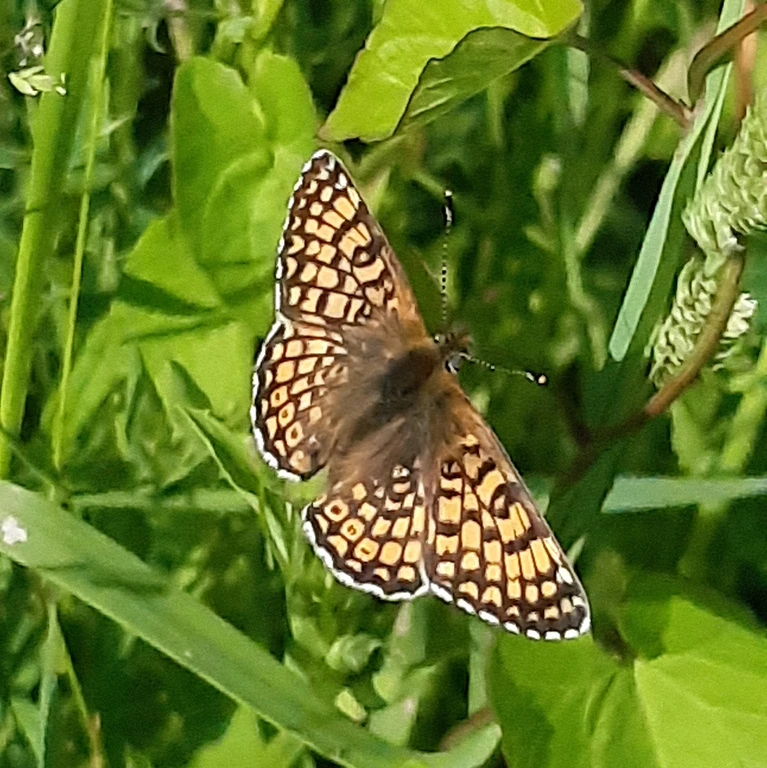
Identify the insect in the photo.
Melitaea cinxia
